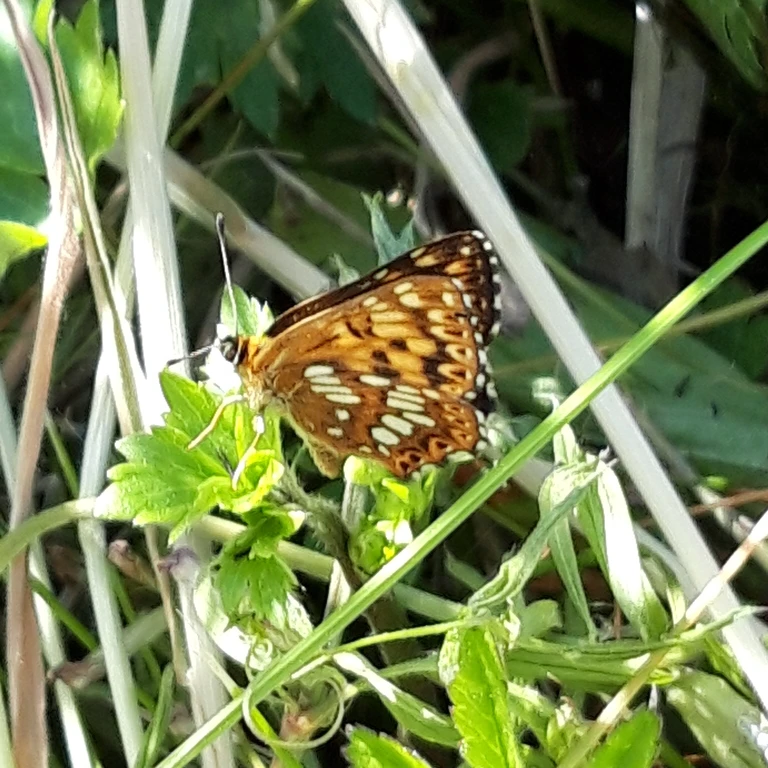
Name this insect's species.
Hamearis lucina
